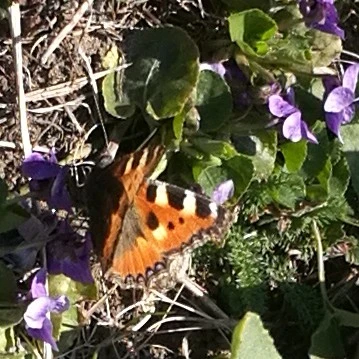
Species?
Aglais urticae
